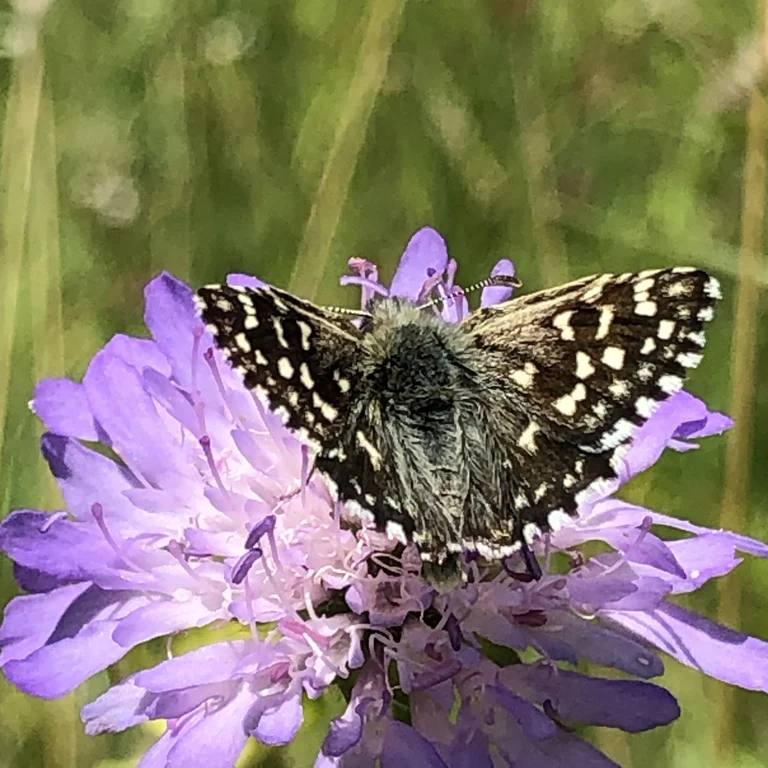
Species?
Pyrgus malvae
